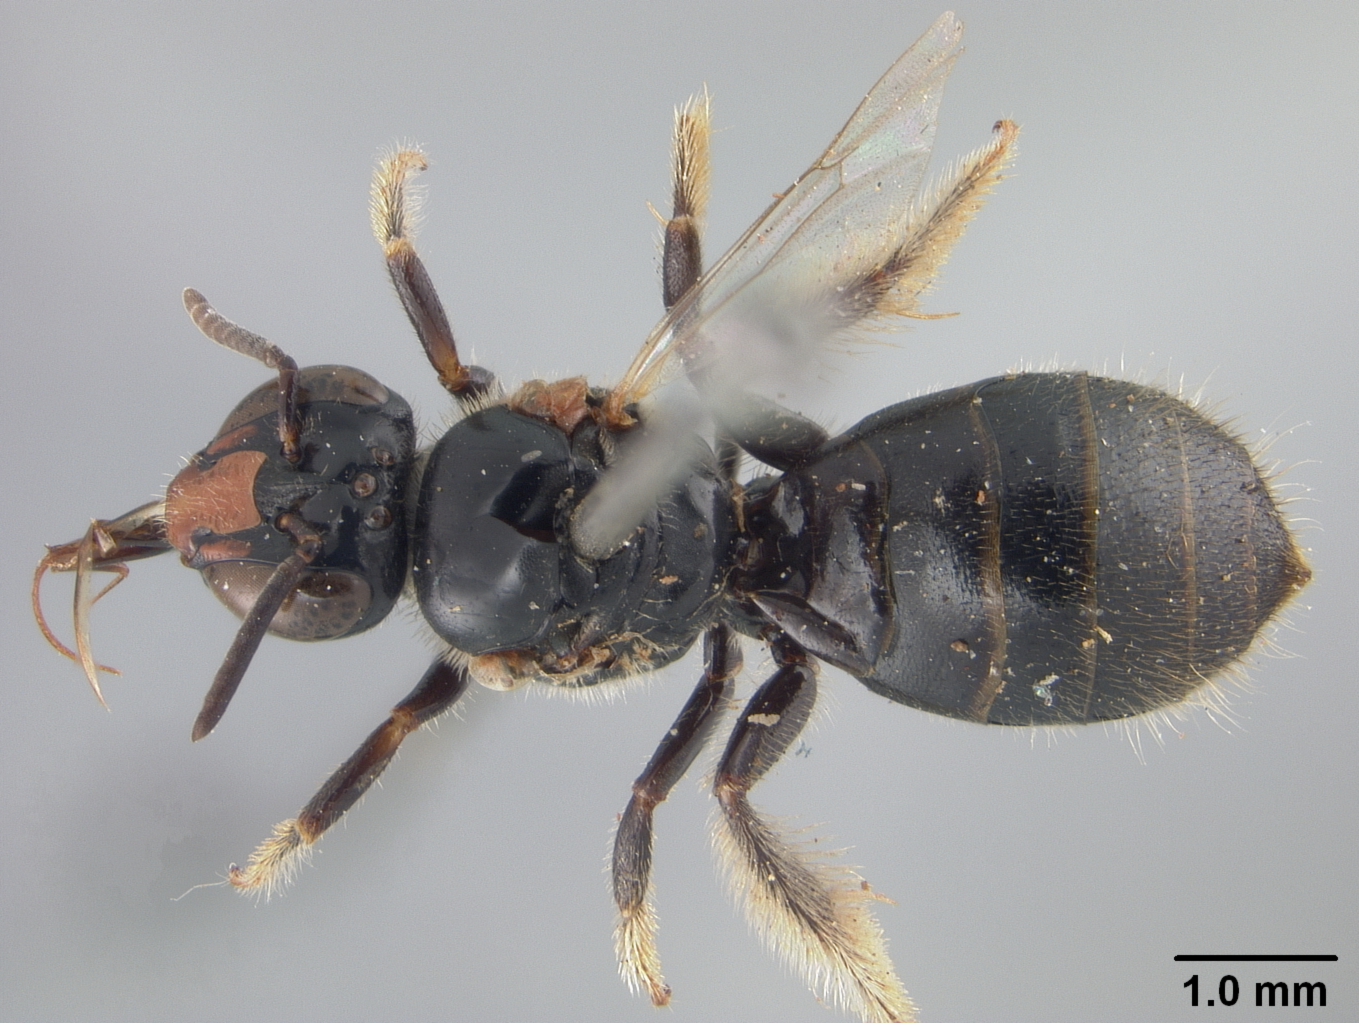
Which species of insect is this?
Allodape palavanica
